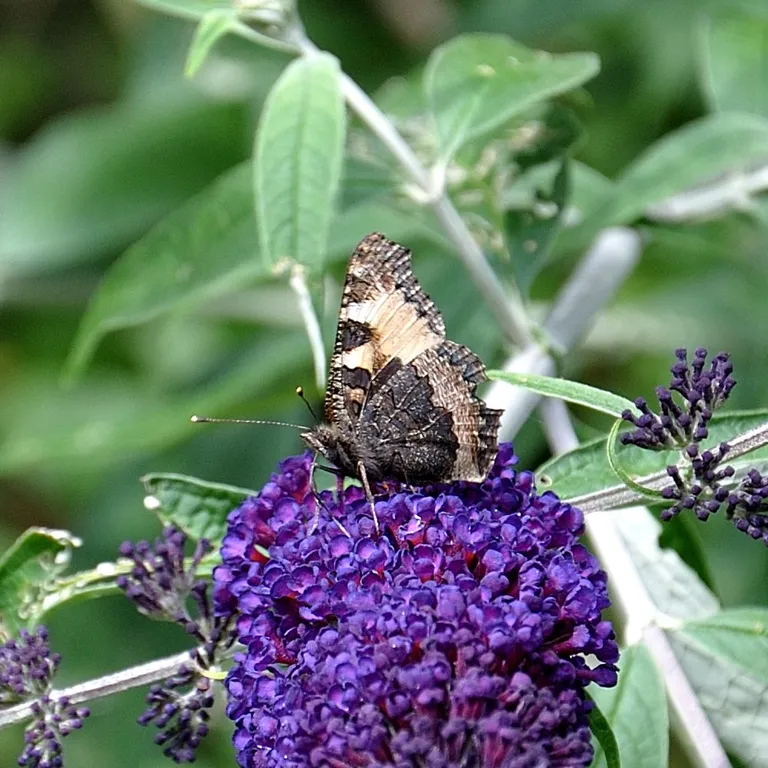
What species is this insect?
Aglais urticae
